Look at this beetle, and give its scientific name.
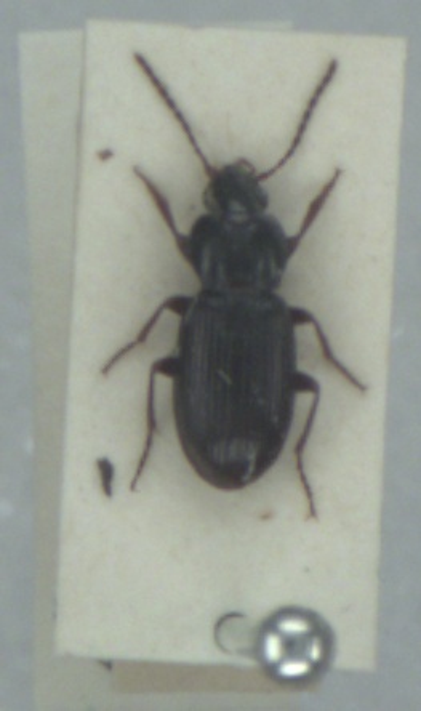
Pterostichus diligens
